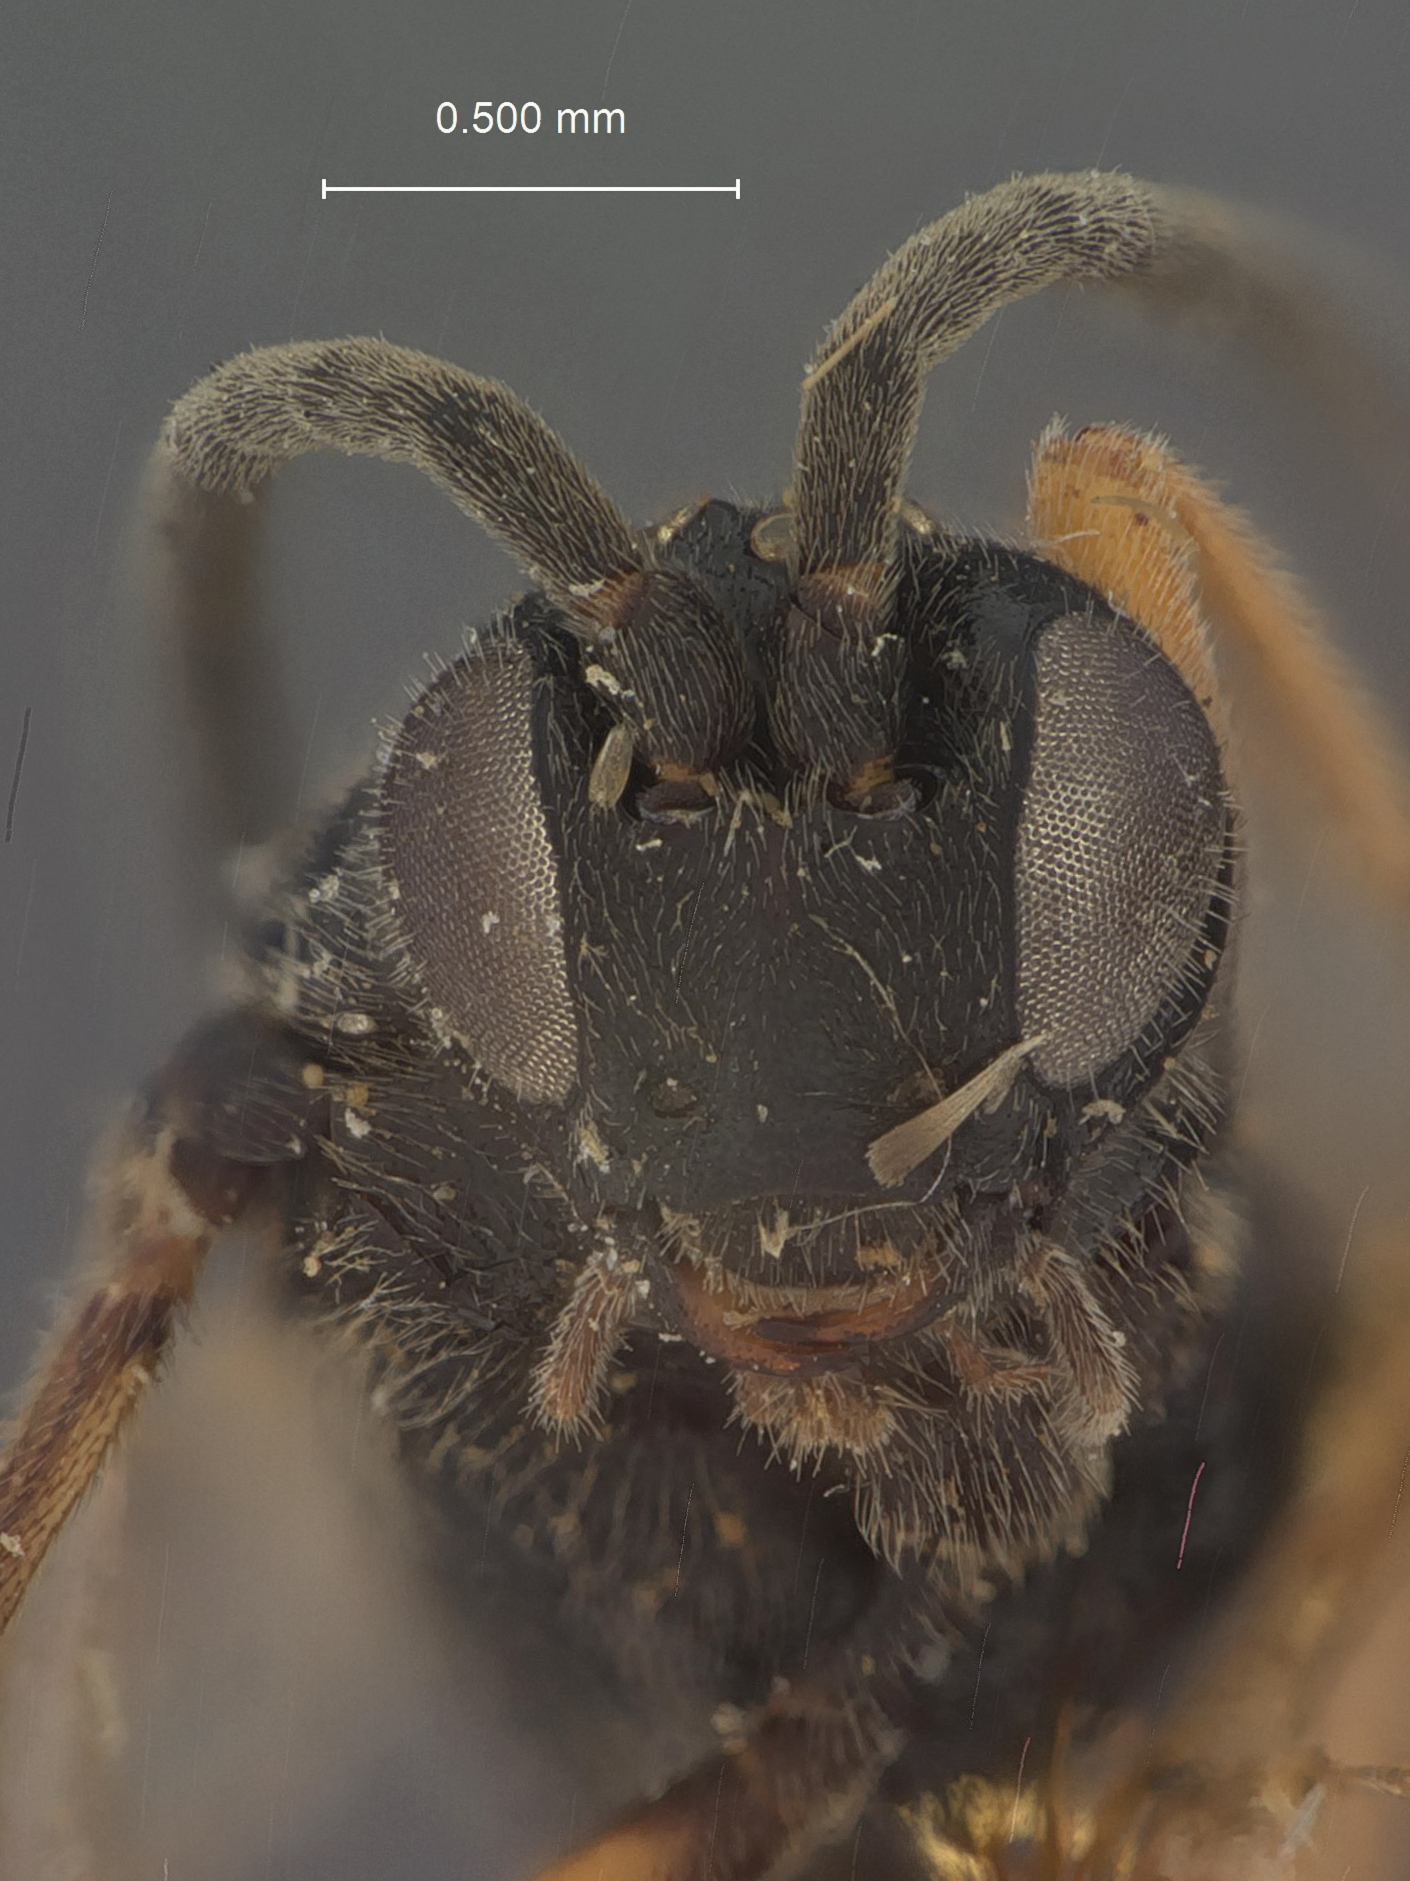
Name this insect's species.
Microplitis nigritus
